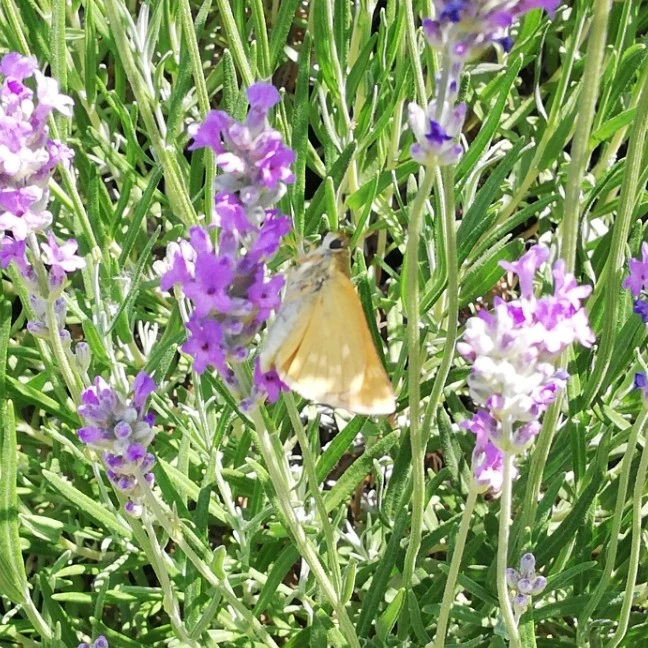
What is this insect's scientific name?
Ochlodes sylvanus (also Ochlodes venata)
